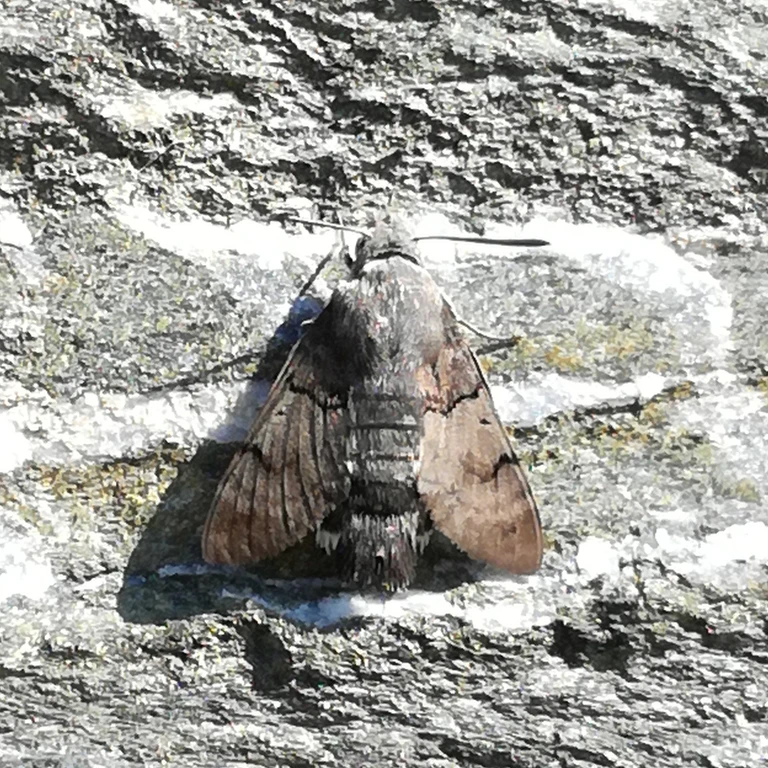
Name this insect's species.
Macroglossum stellatarum
